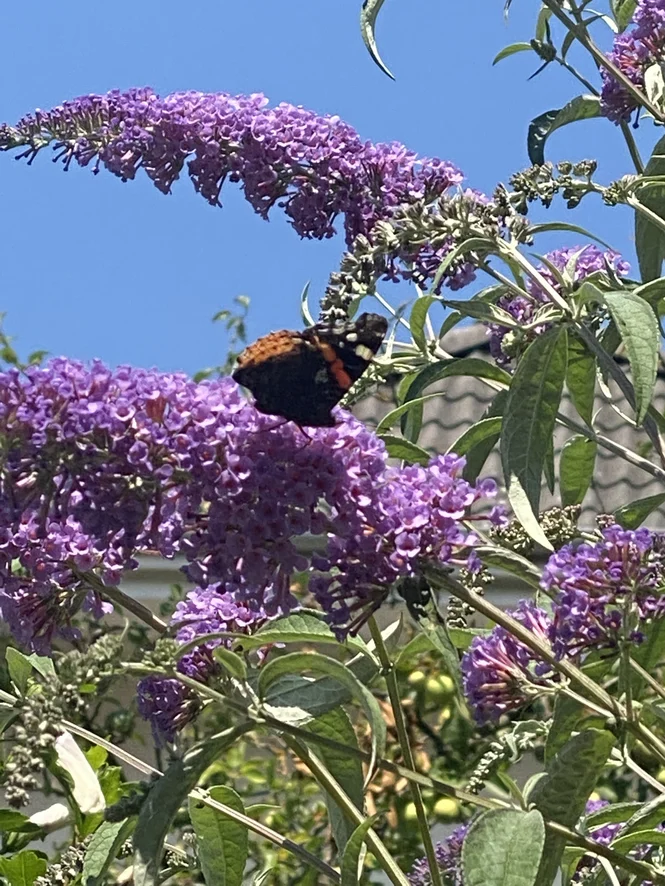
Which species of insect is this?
Vanessa atalanta
